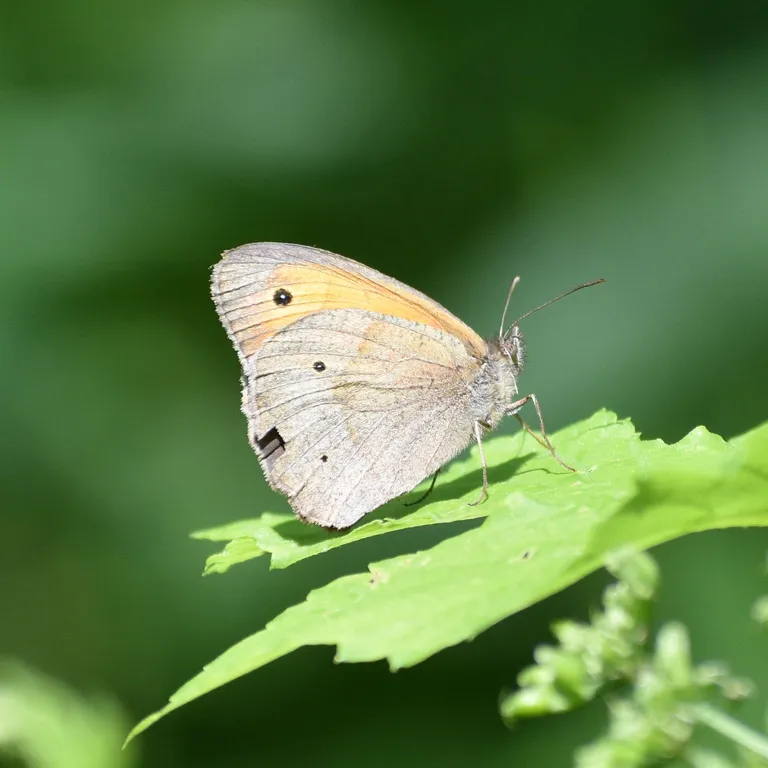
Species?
Maniola jurtina
